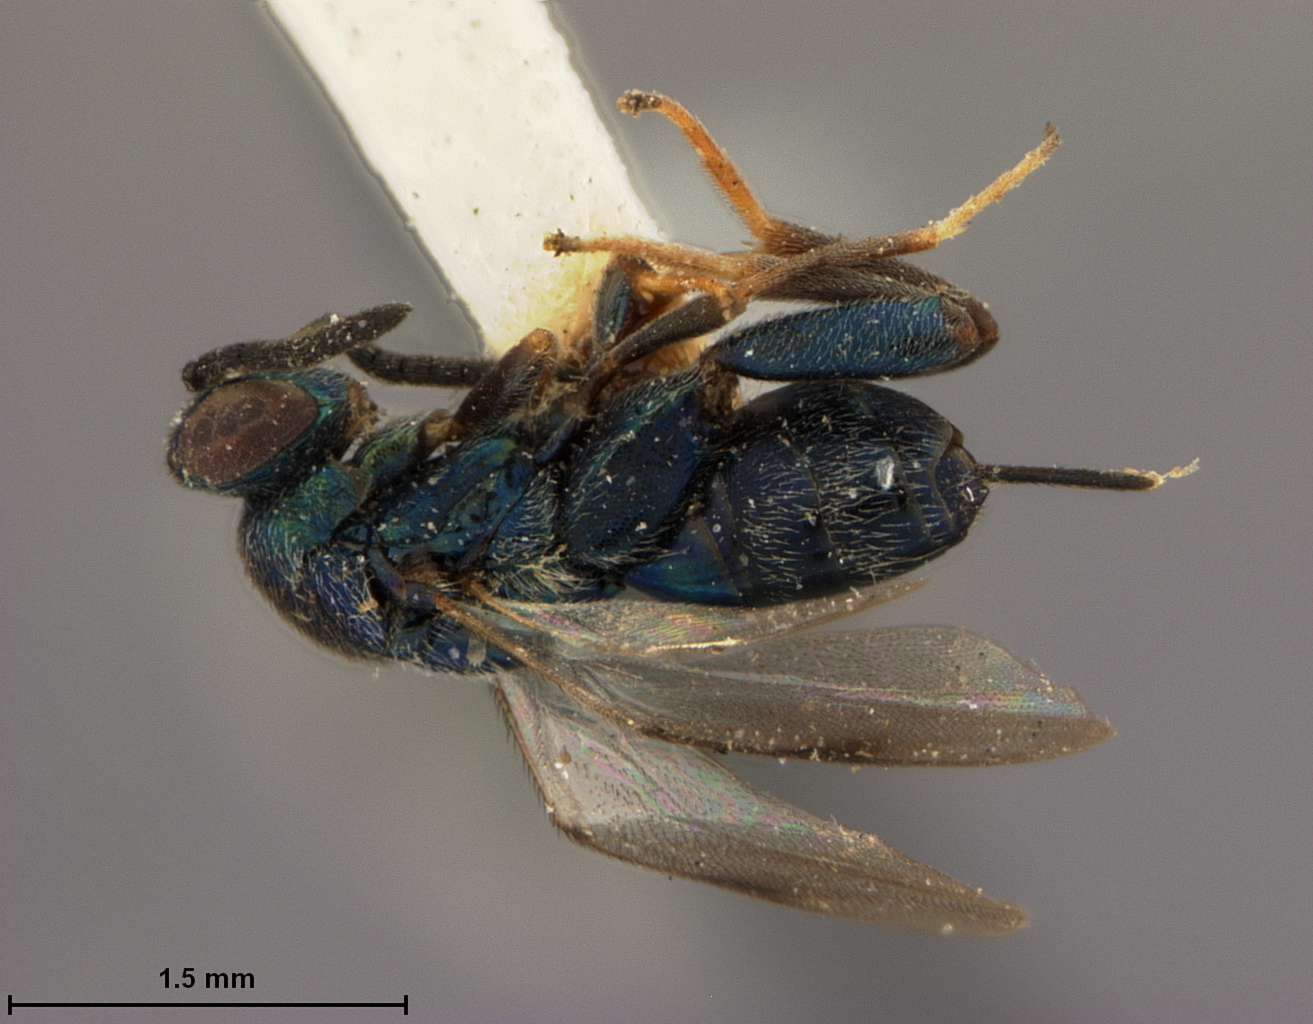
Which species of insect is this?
Monodontomerus japonicus
